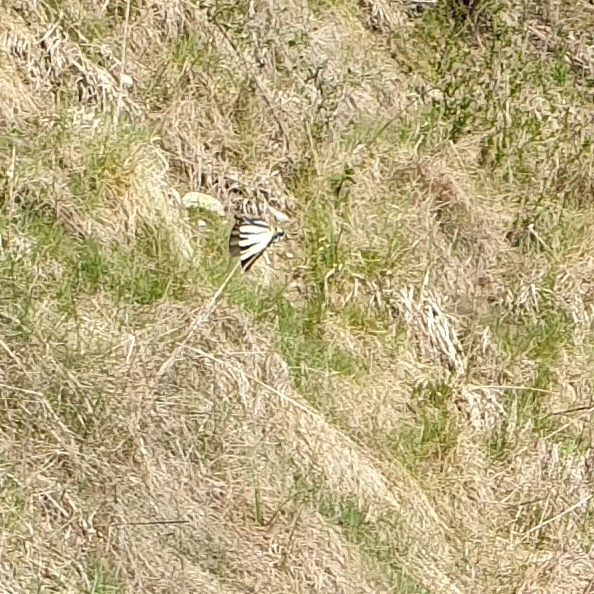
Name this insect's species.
Iphiclides podalirius
